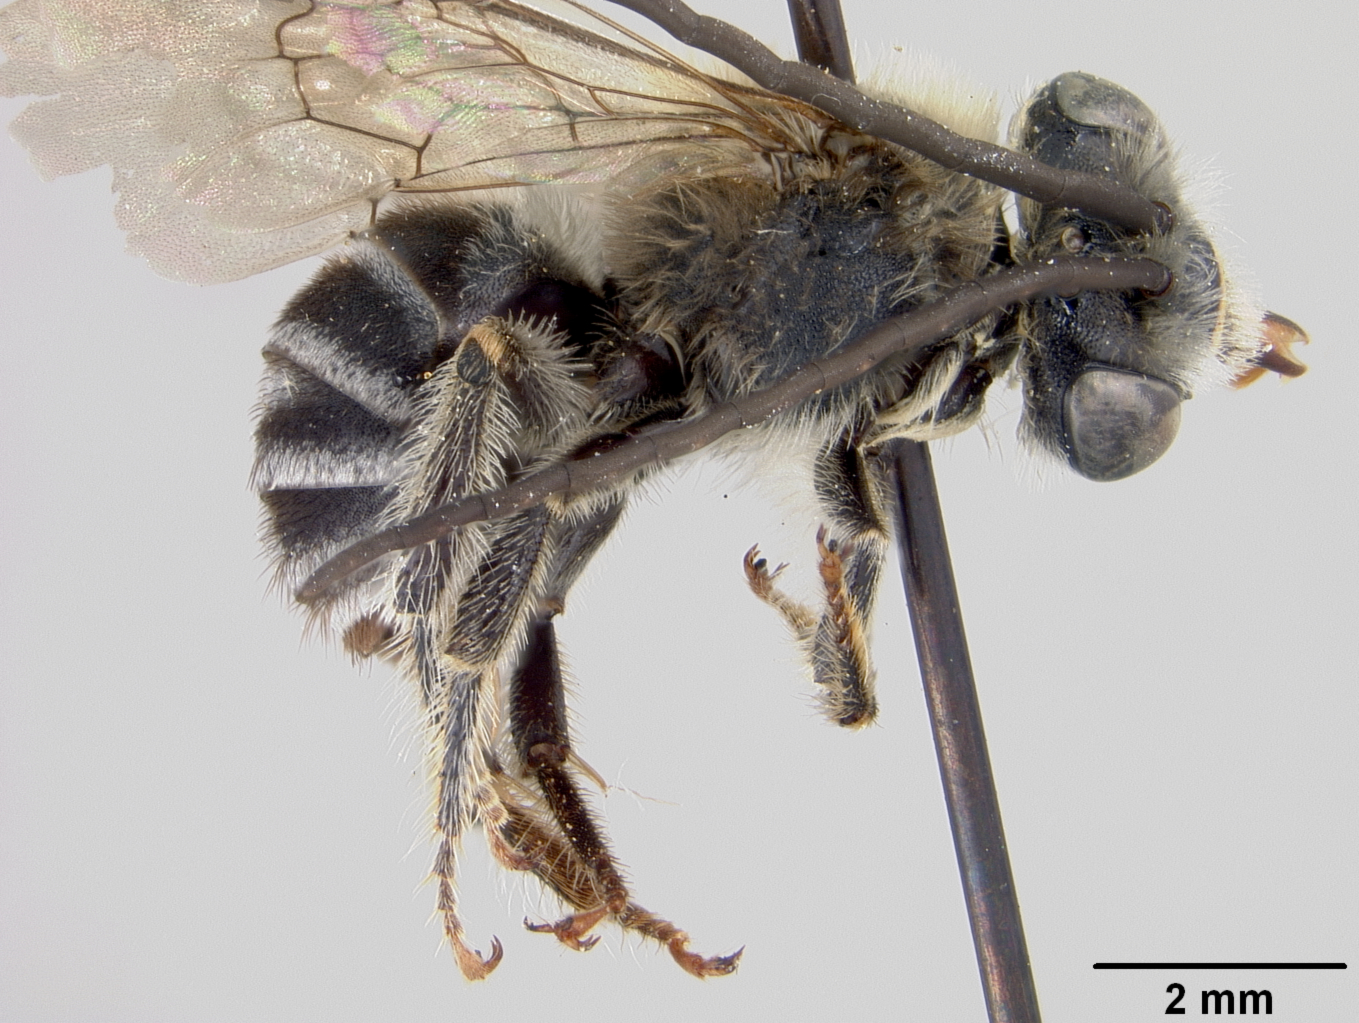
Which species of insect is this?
Melissodes flavifasciatus
